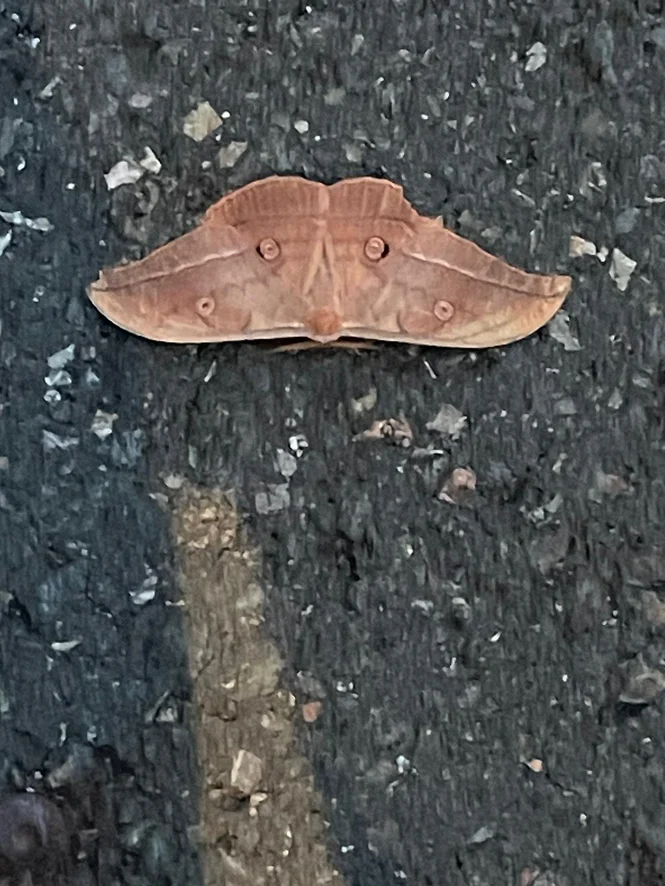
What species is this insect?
Antheraea yamamai
